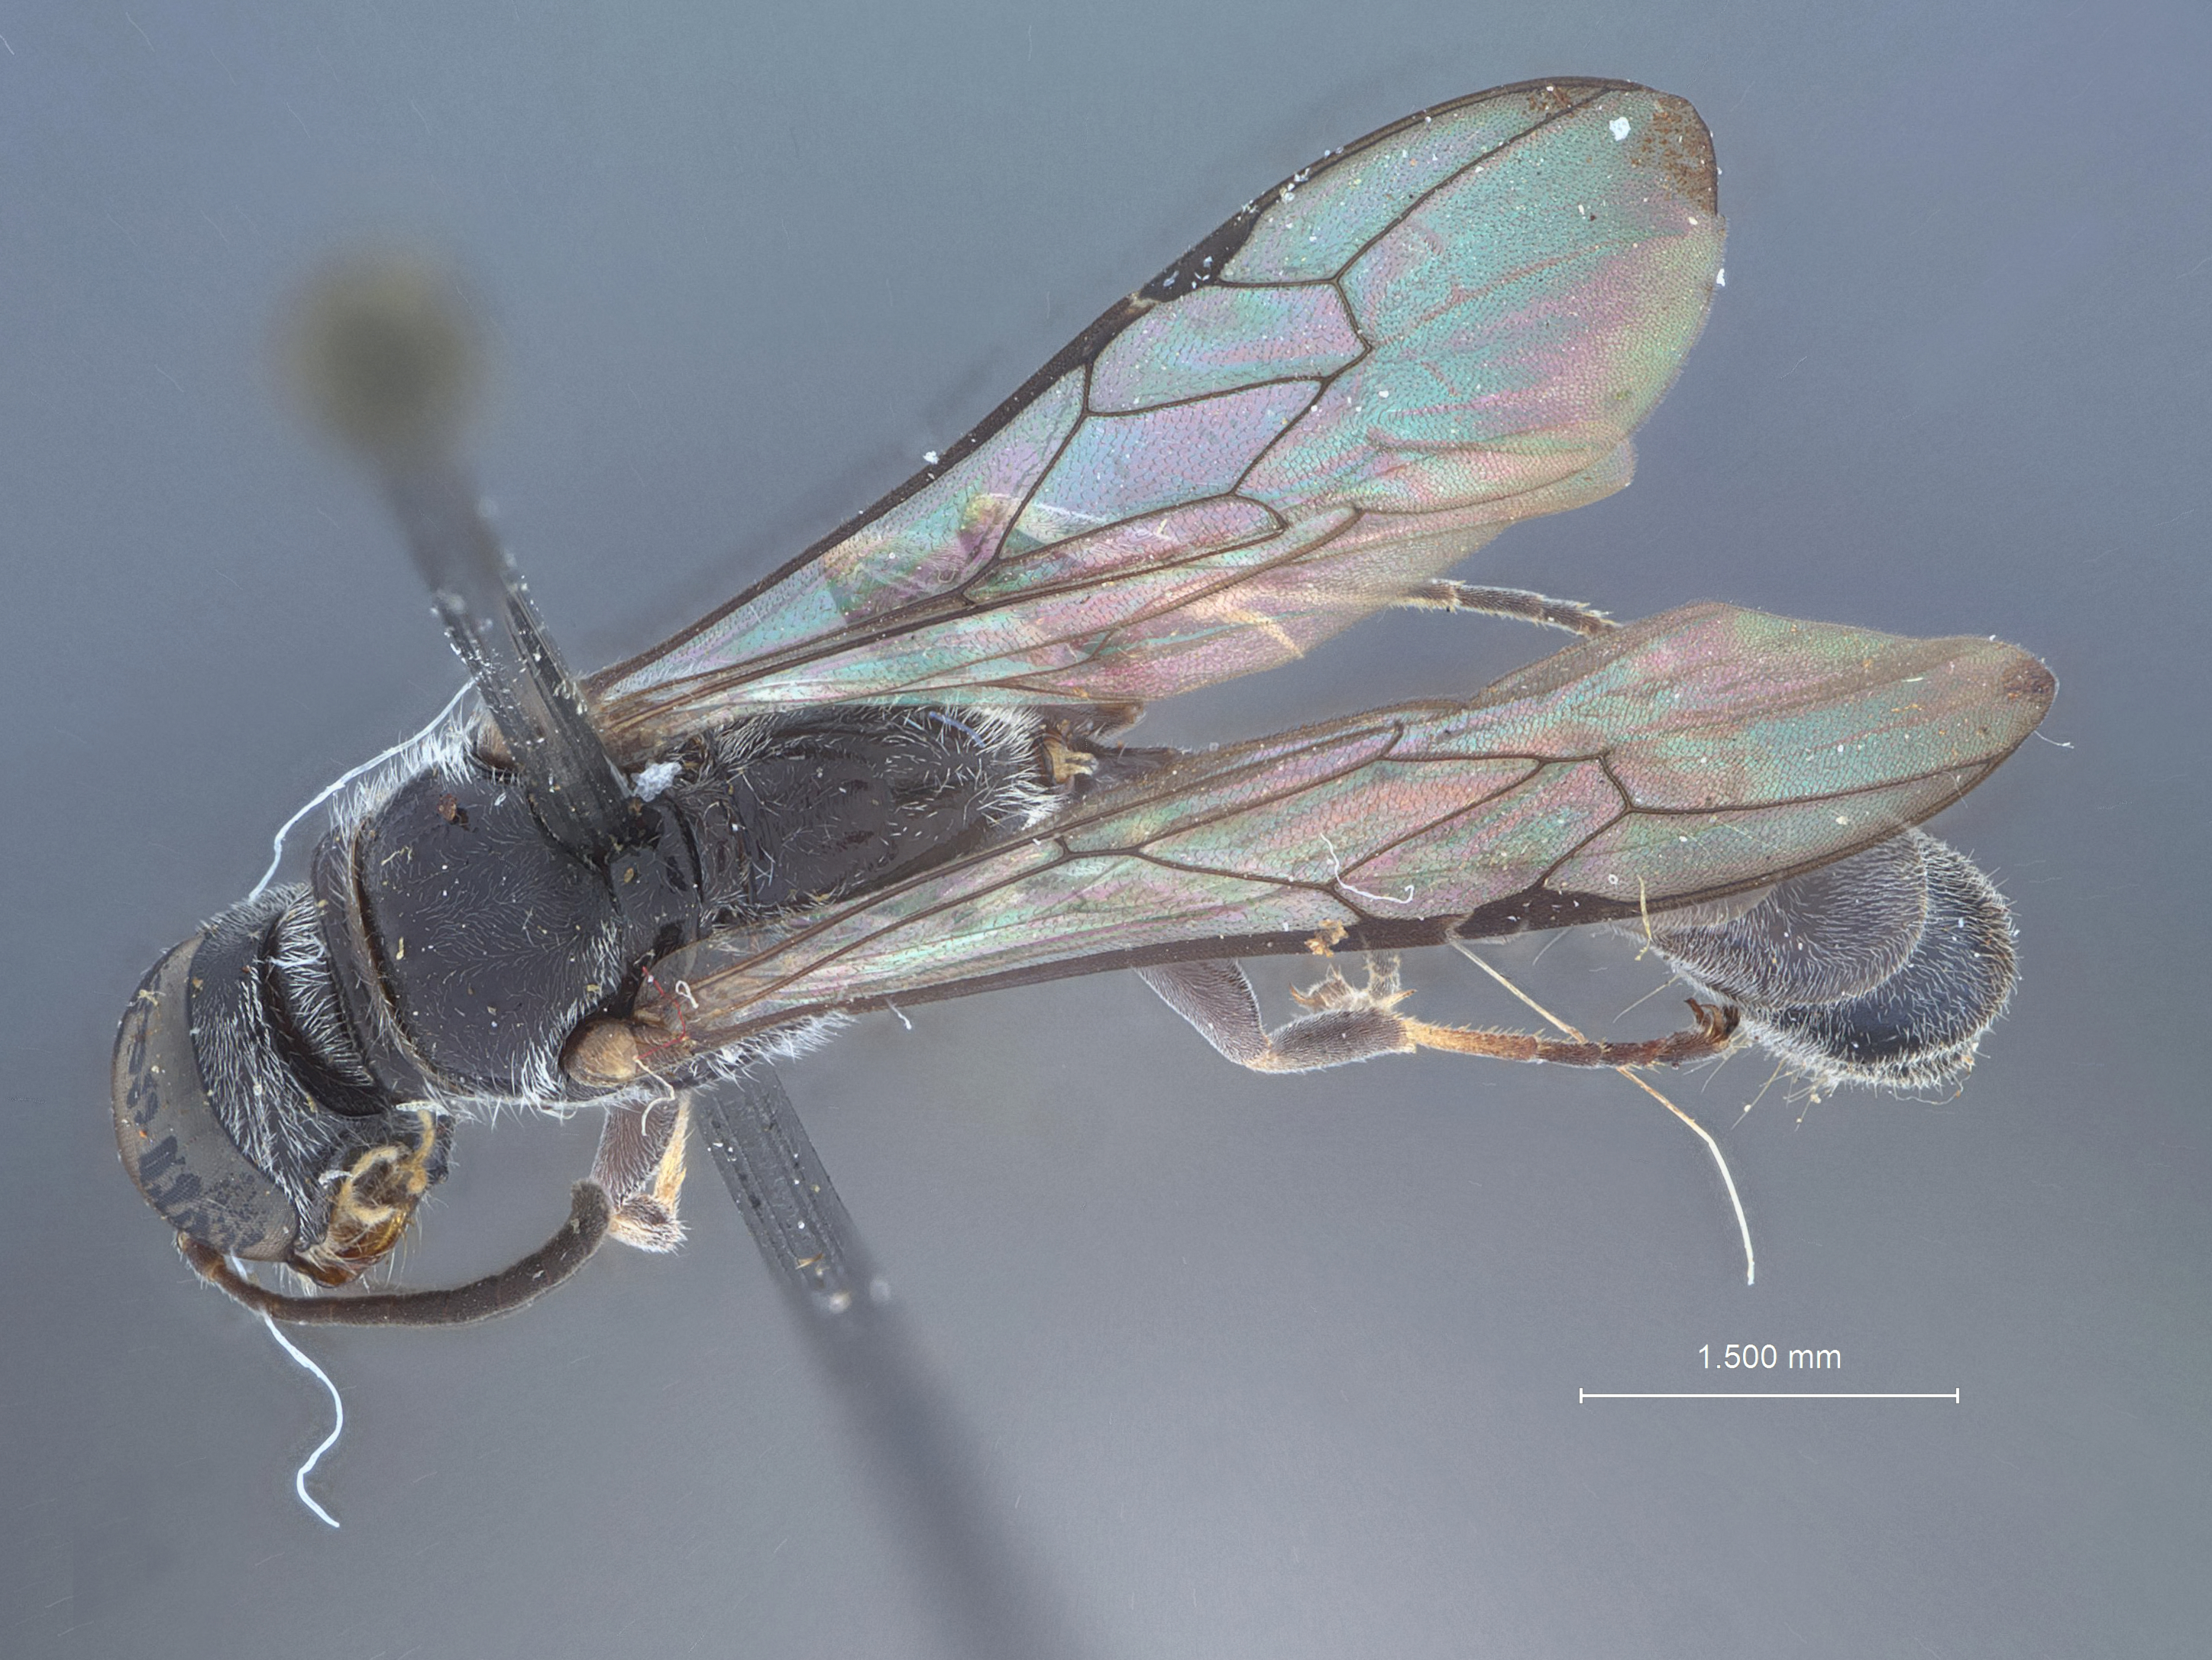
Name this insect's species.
Trypoxylon basilanum
